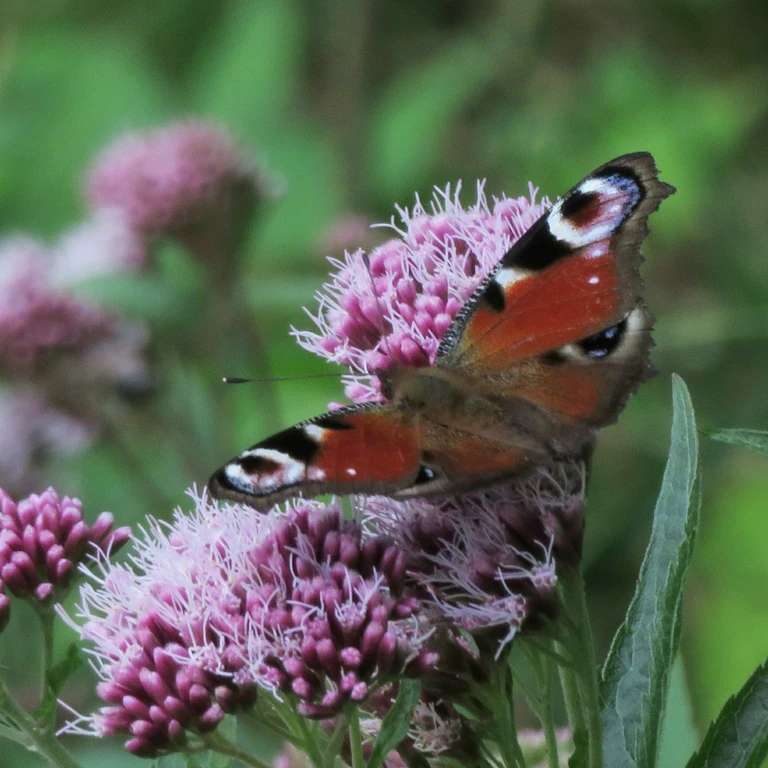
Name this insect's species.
Aglais io
